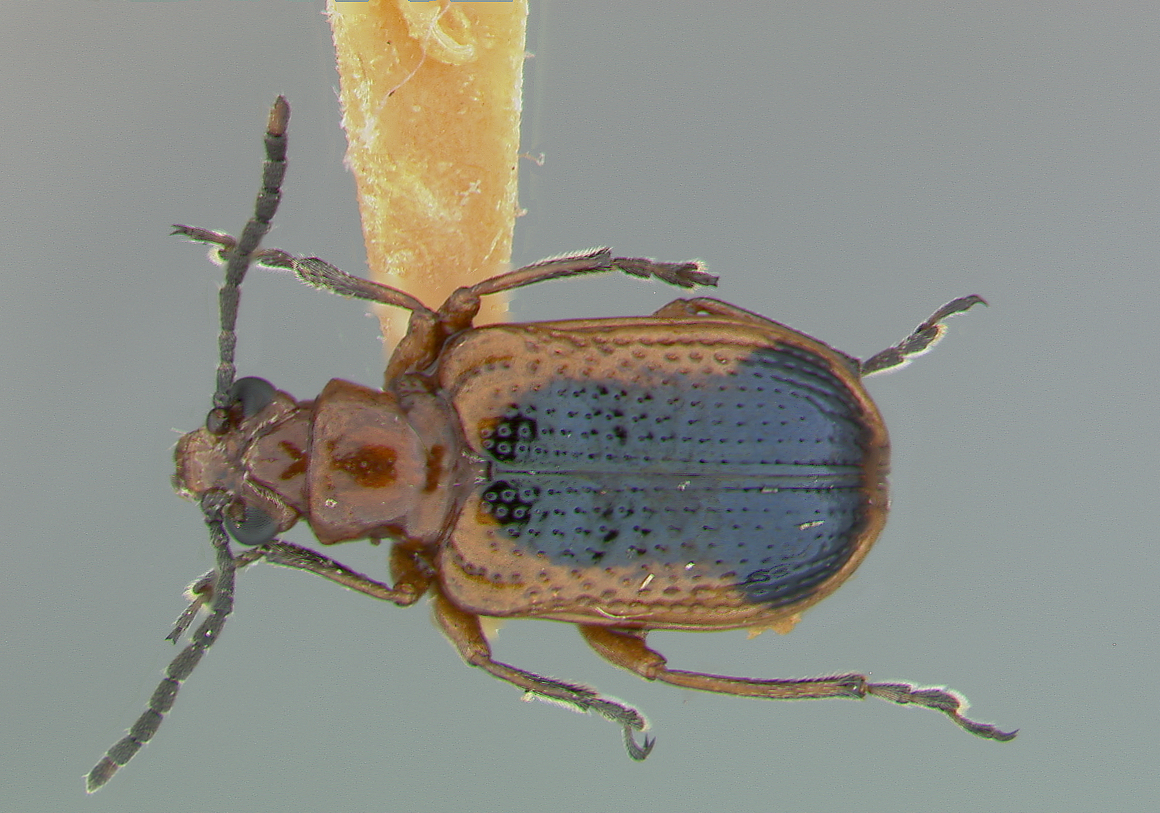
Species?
Neolema ovalis
